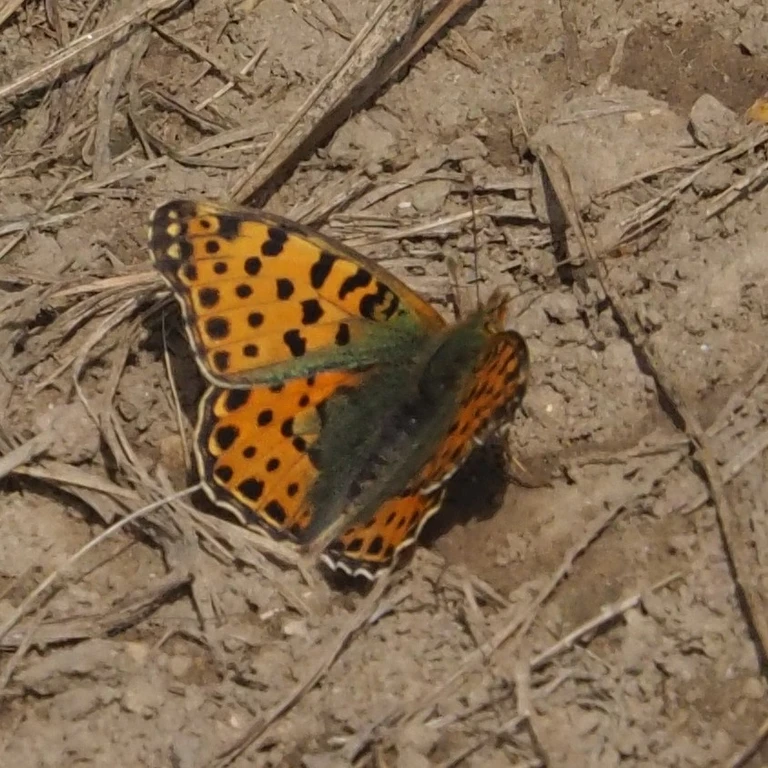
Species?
Issoria lathonia
